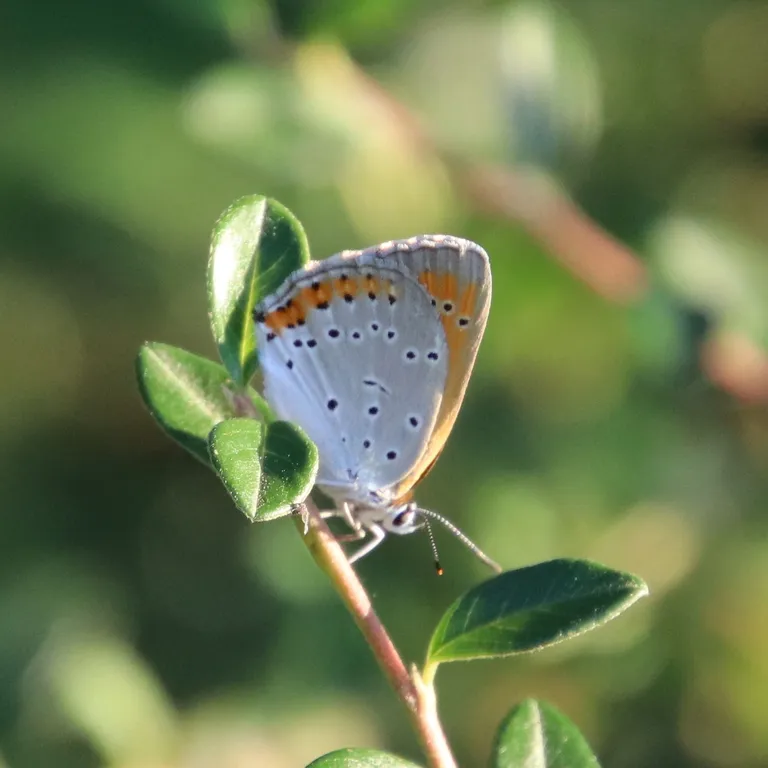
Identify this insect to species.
Lycaena dispar
